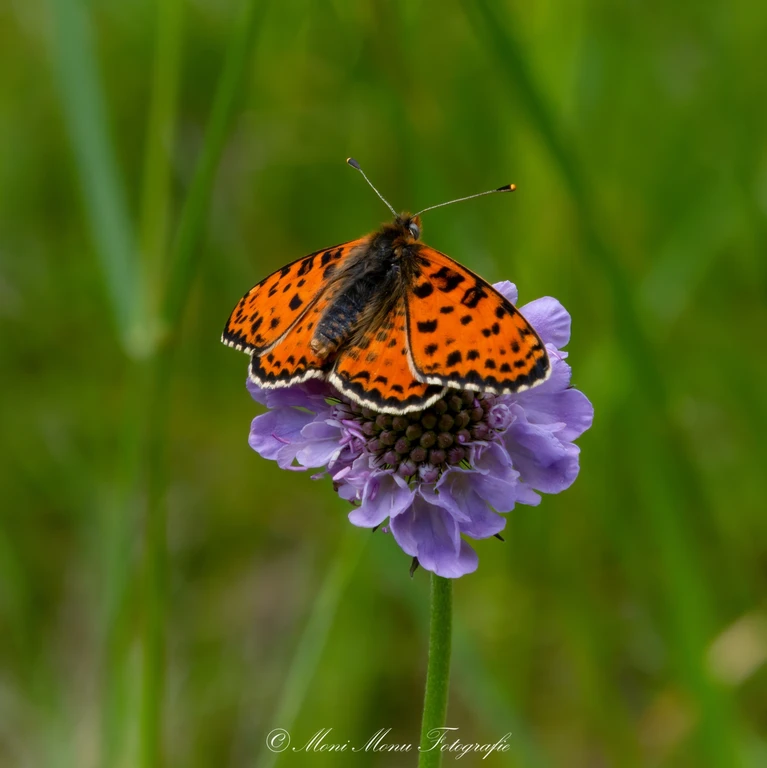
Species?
Melitaea didyma
